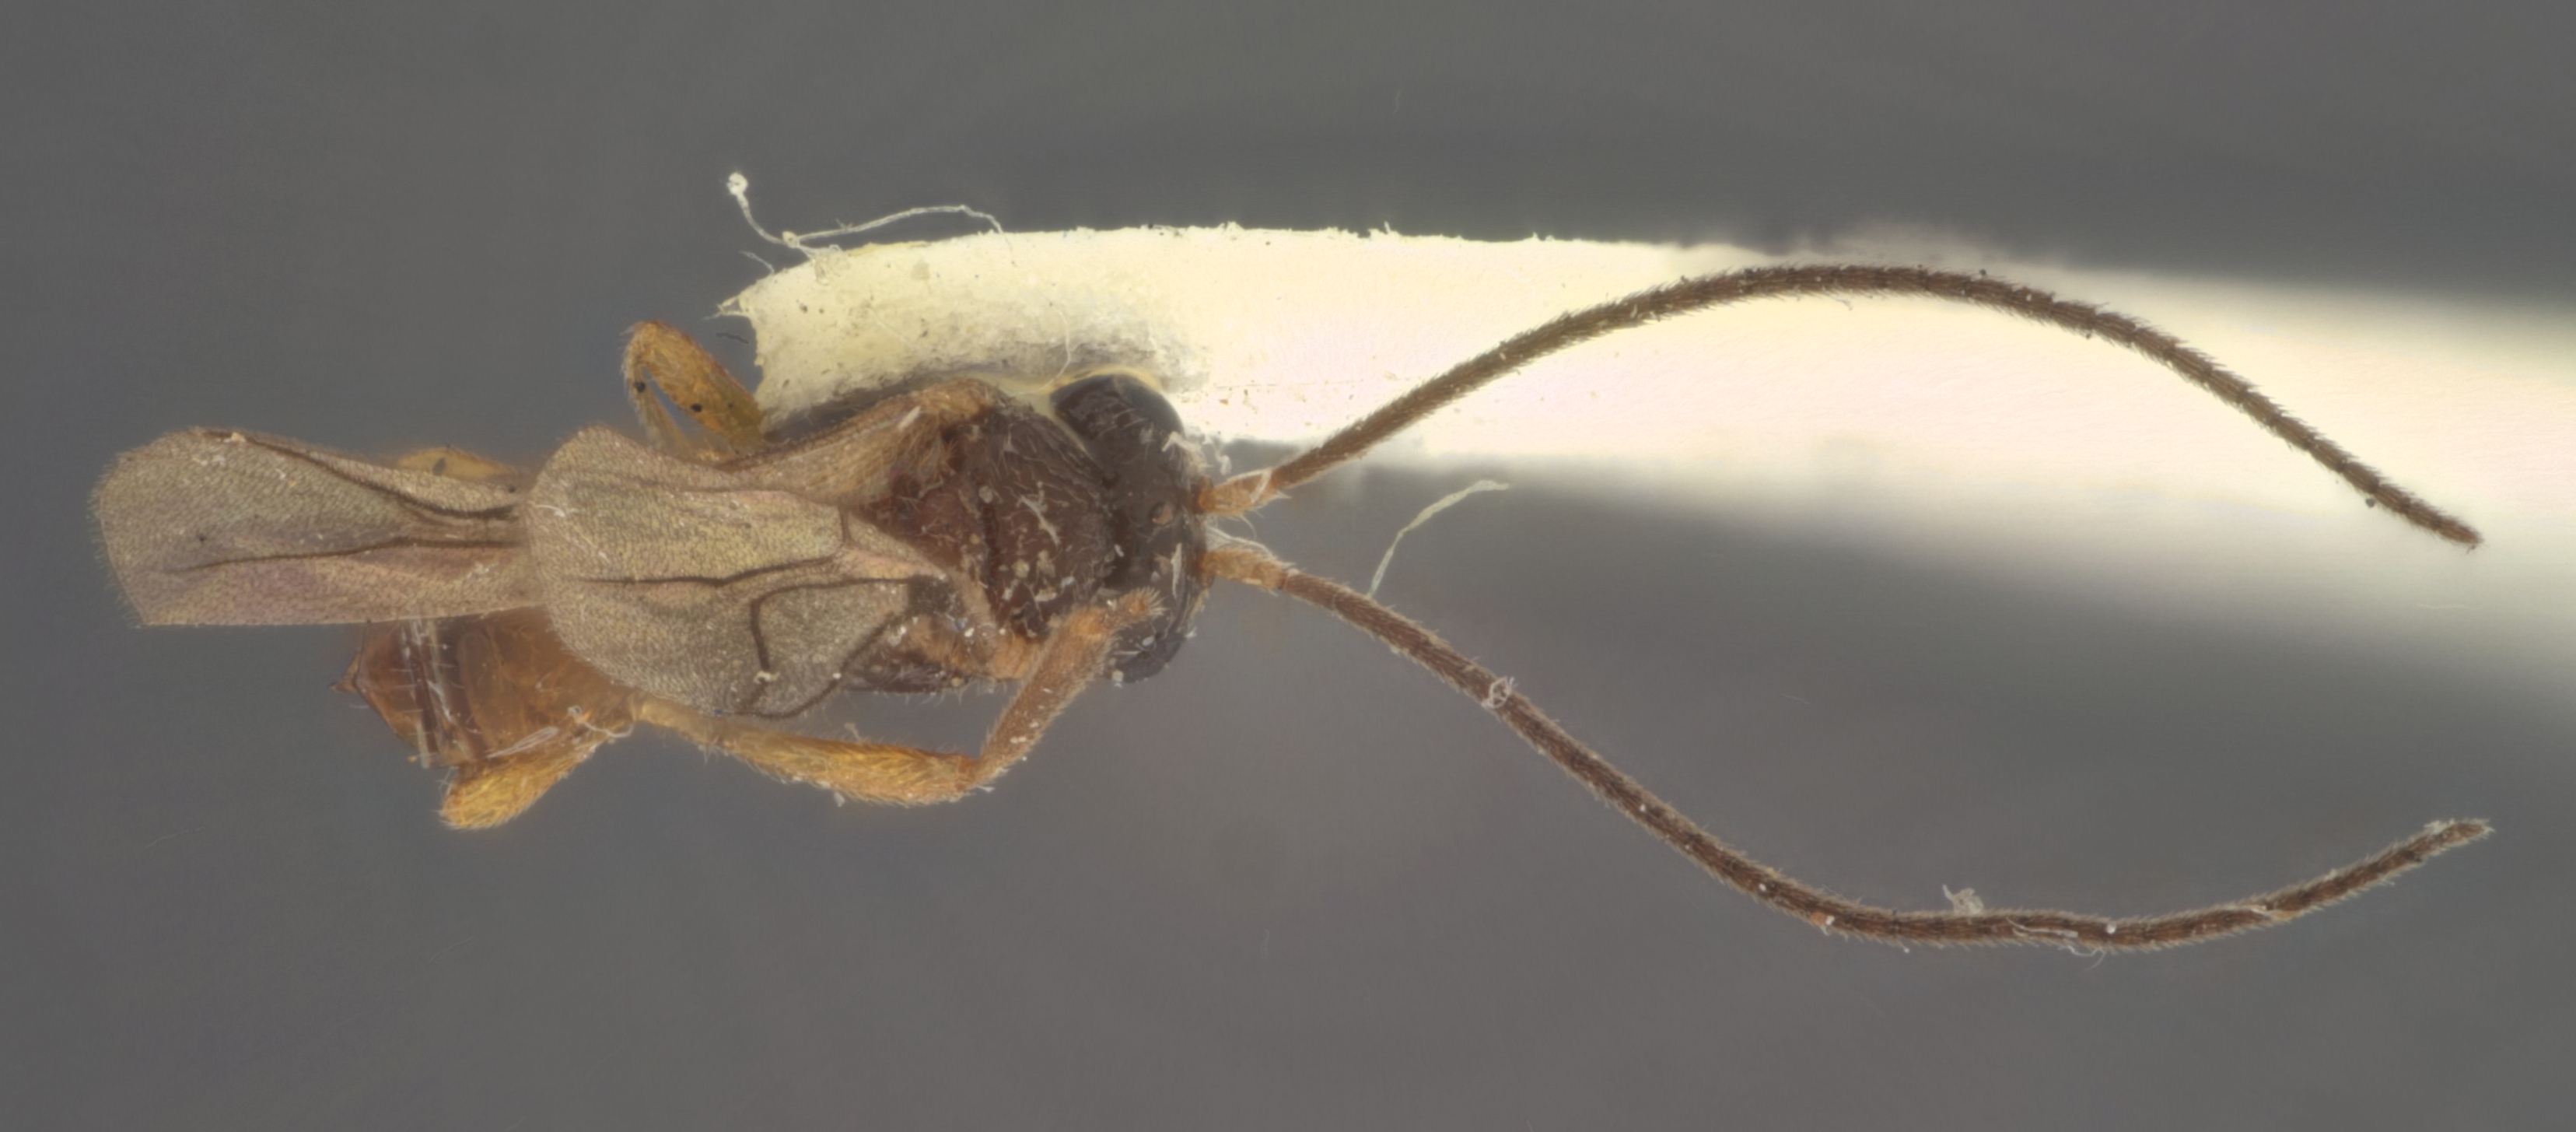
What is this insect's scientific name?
Opius exareolatus
